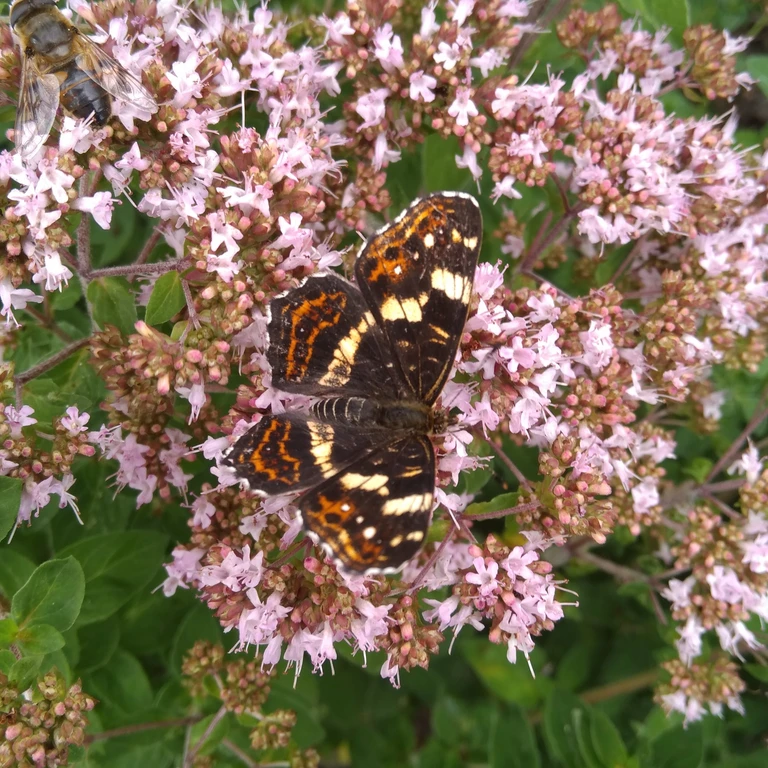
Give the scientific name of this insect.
Araschnia levana
